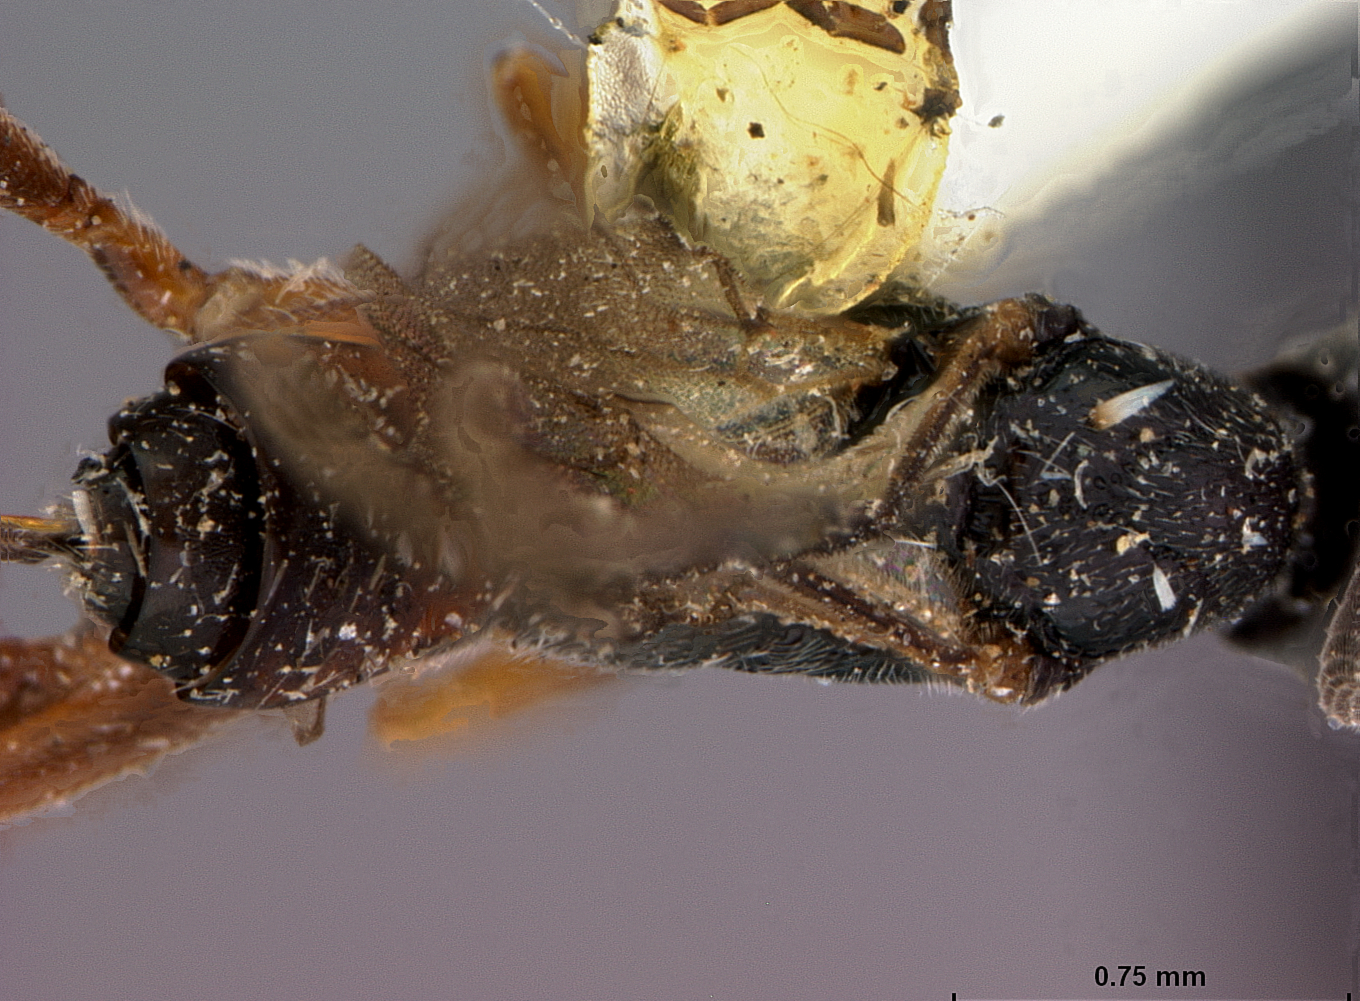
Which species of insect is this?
Orgilus agresitis
